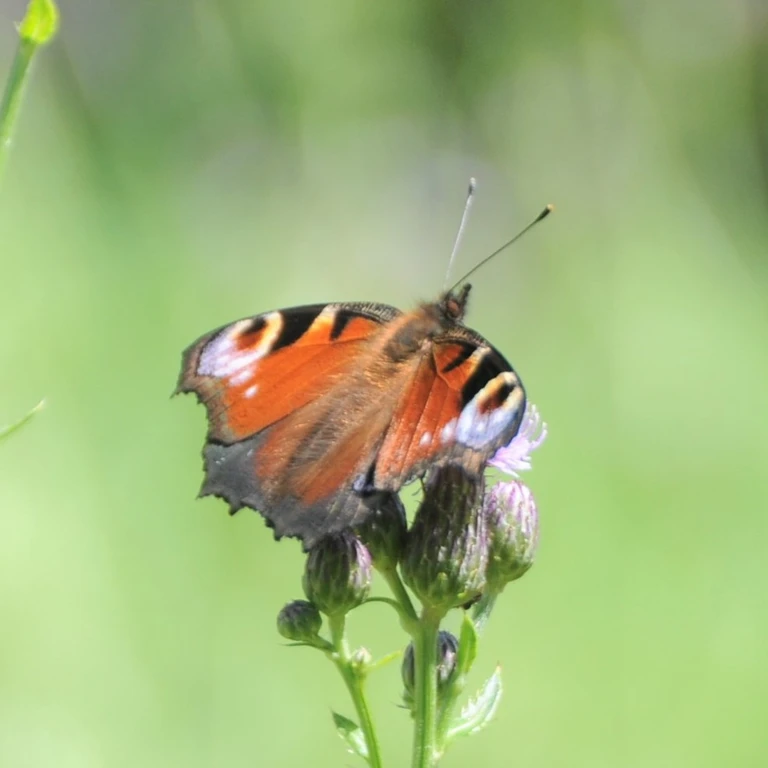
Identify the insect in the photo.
Aglais io
